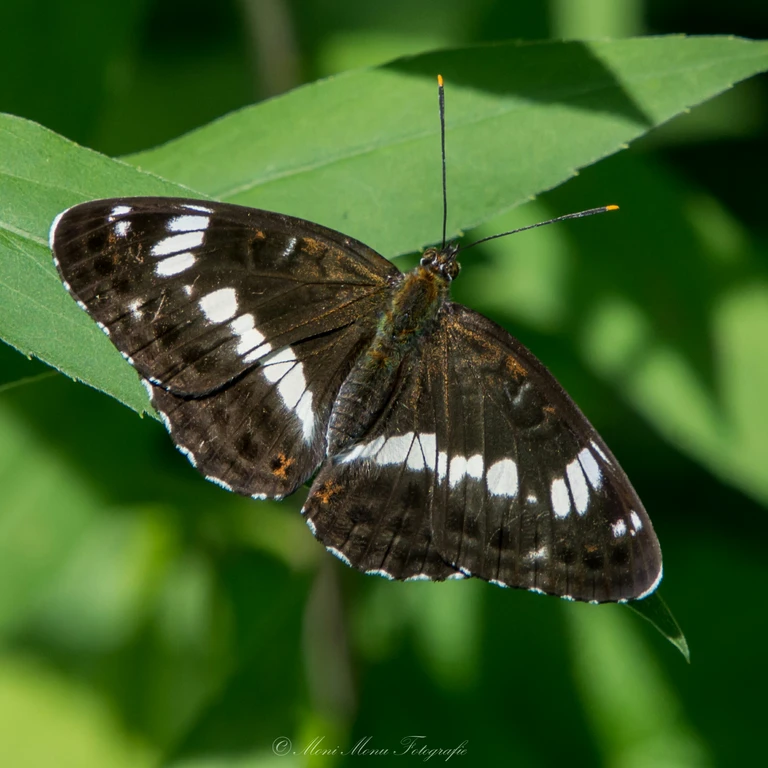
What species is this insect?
Limenitis camilla (also Ladoga camilla)
